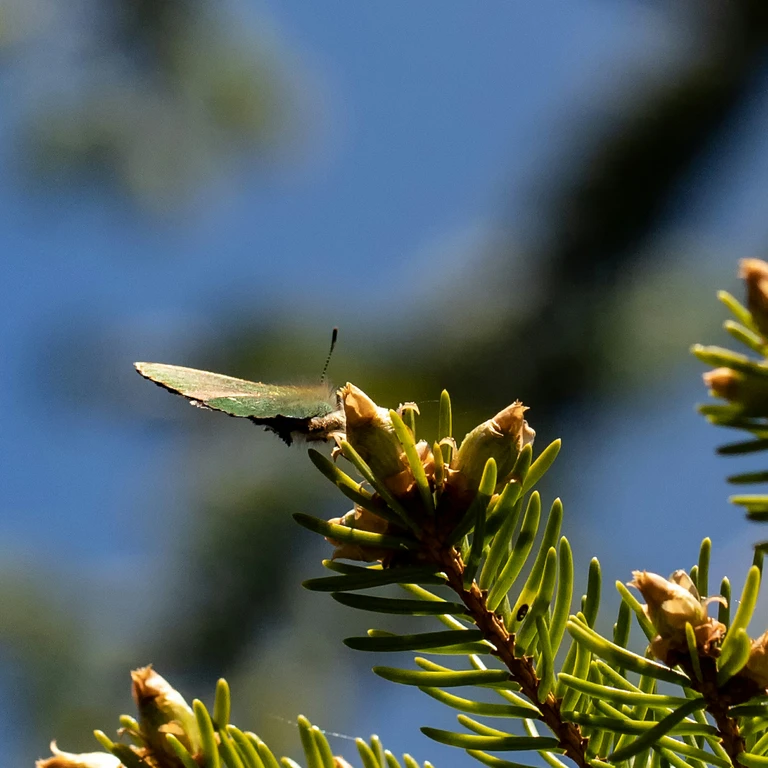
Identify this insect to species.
Callophrys rubi
